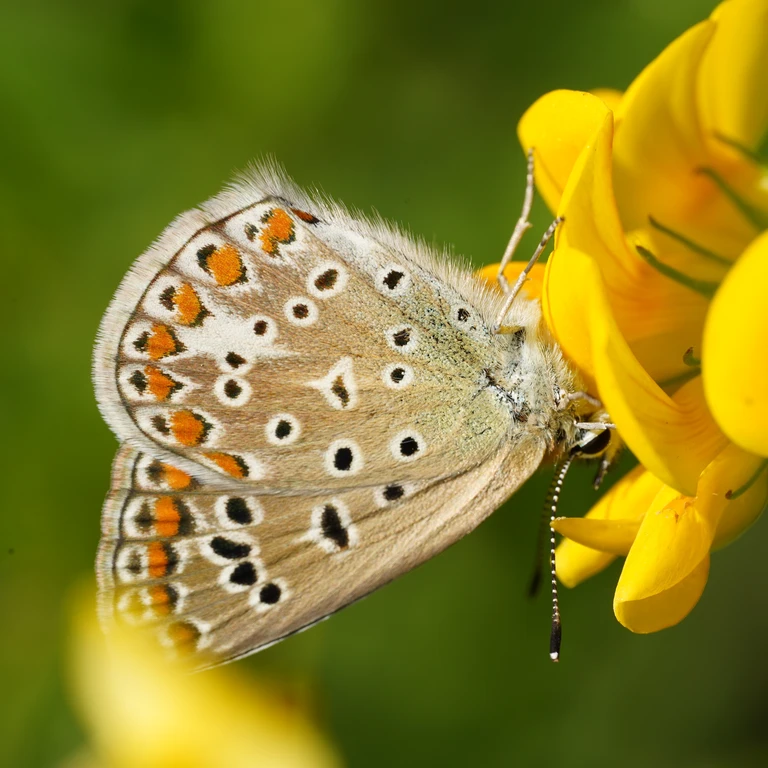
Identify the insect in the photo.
Polyommatus icarus
